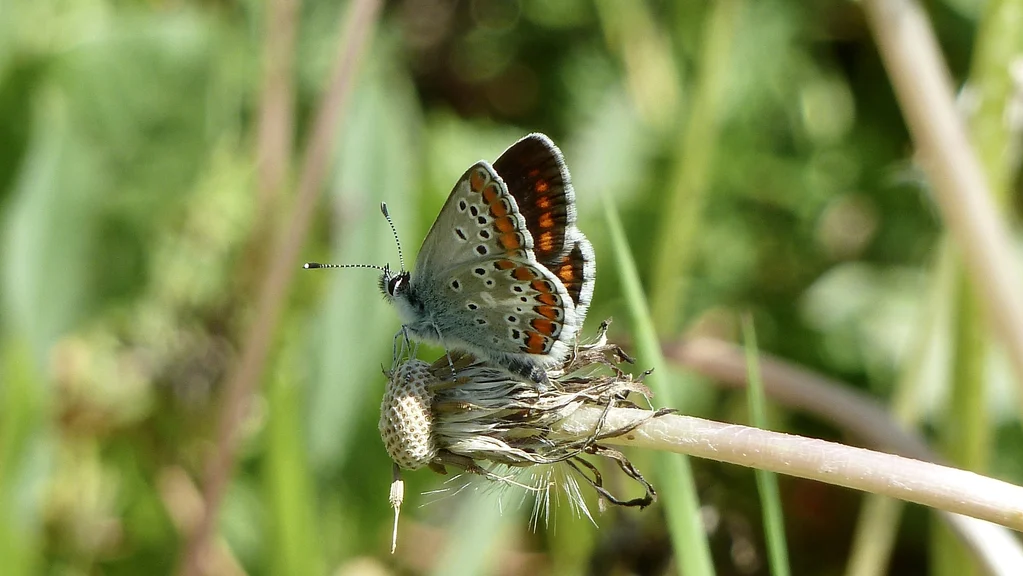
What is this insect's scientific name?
Aricia agestis/artaxerxes
